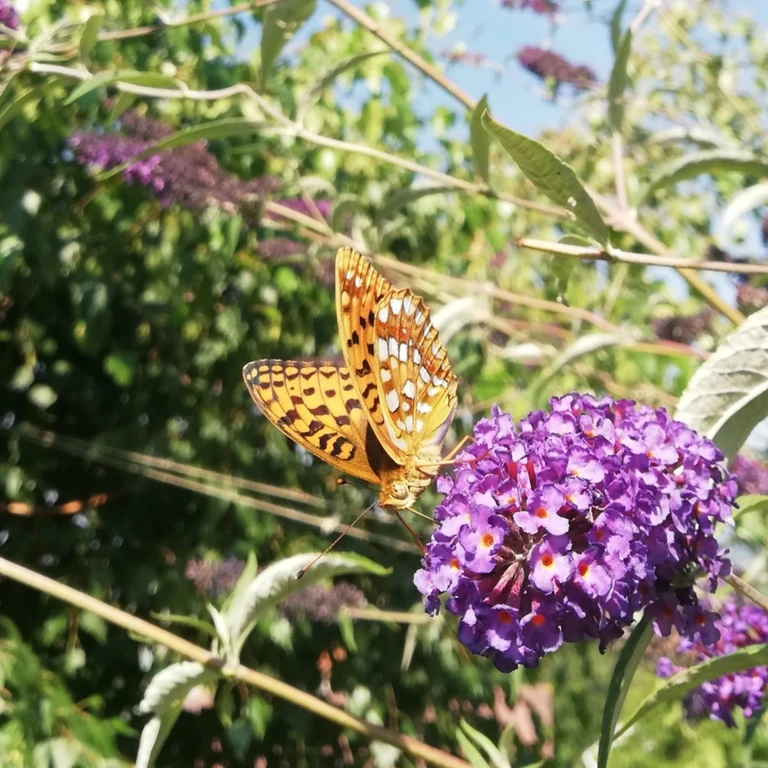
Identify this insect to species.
Fabriciana adippe
